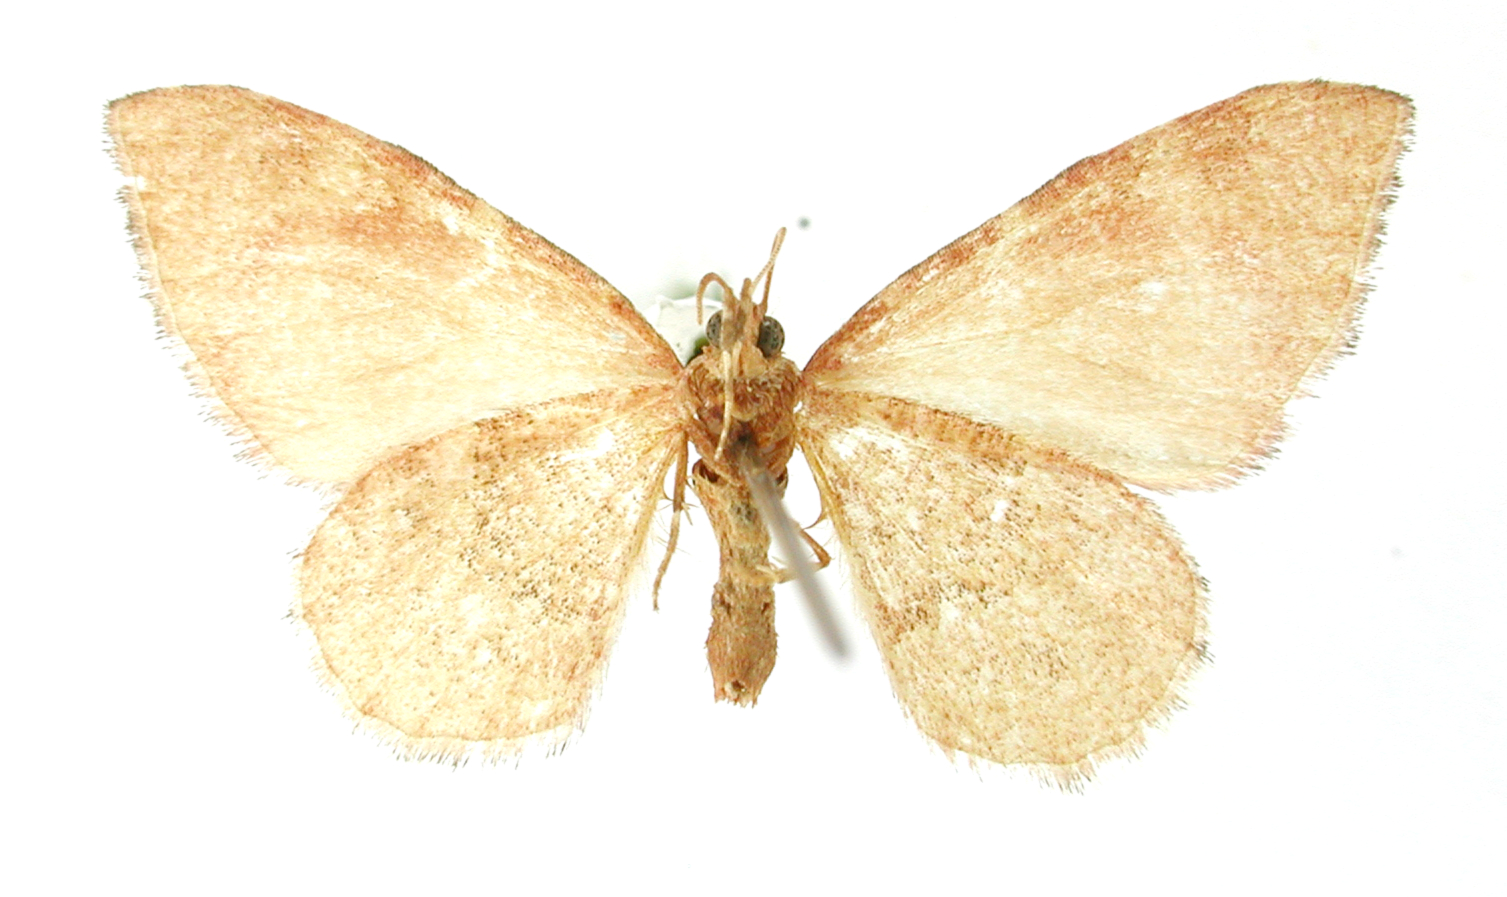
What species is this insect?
Coenocalpe agapetica
